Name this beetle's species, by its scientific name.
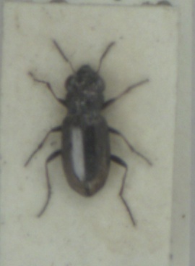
Notiophilus biguttatus
